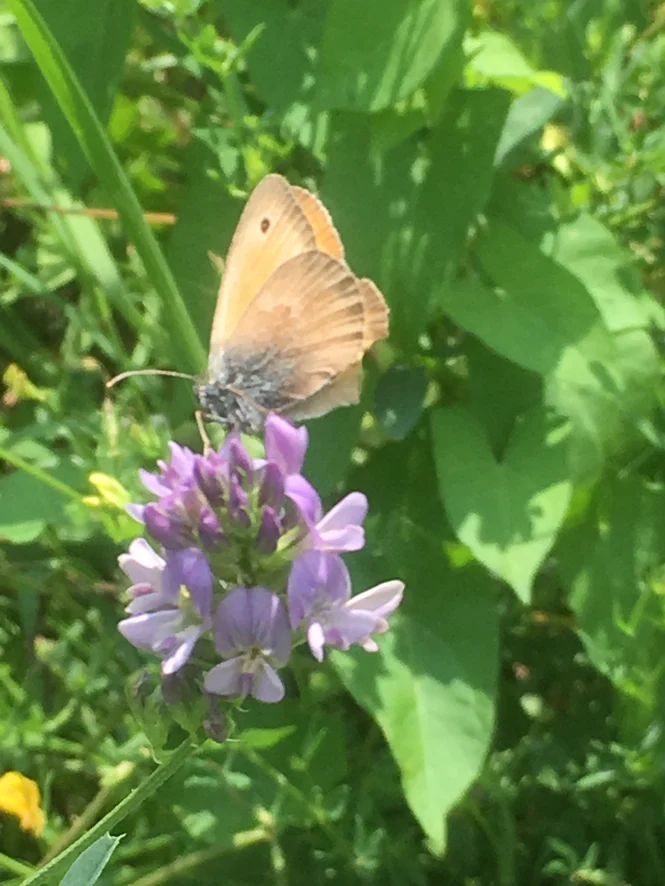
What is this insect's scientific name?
Coenonympha pamphilus
